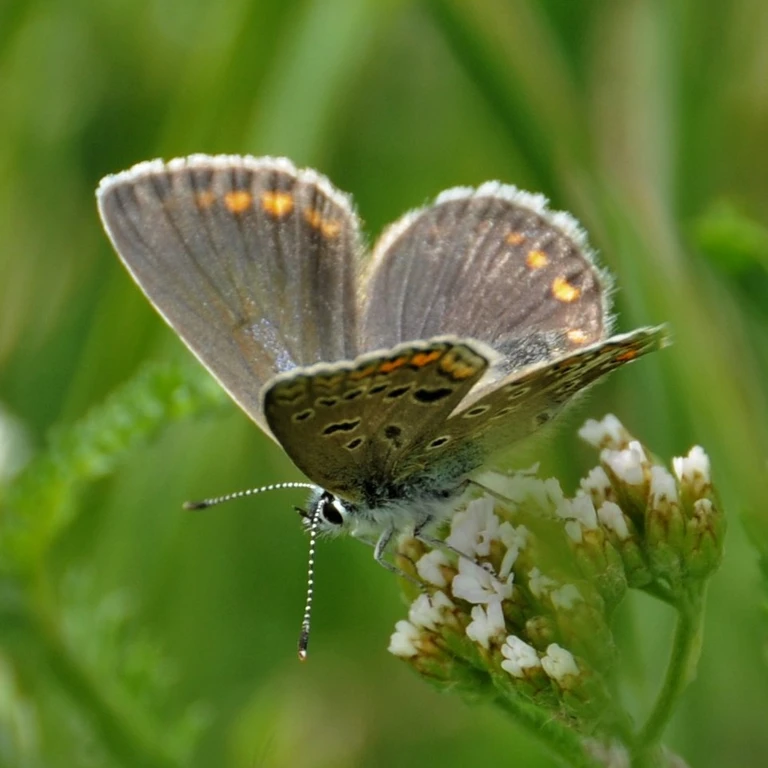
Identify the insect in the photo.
Polyommatus icarus
